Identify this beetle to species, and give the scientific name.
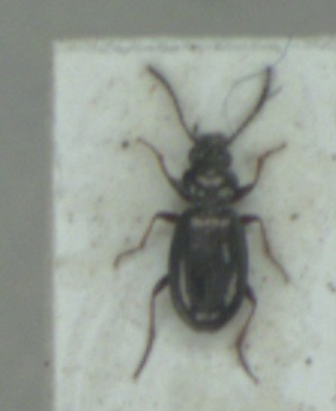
Bembidion lampros
